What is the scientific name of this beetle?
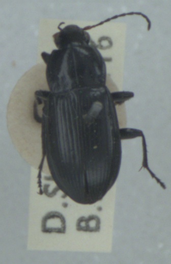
Poecilus versicolor
